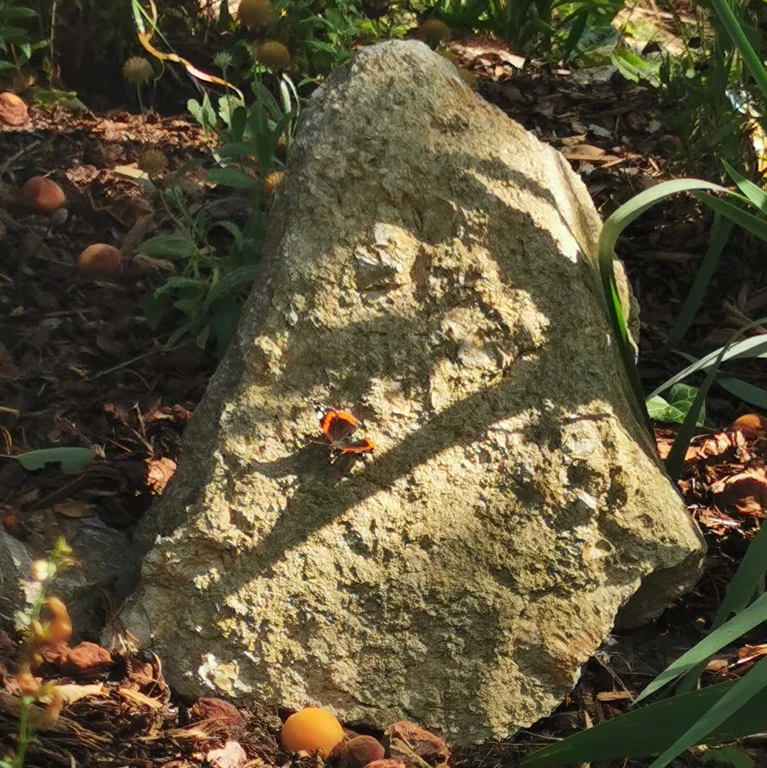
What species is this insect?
Vanessa atalanta
